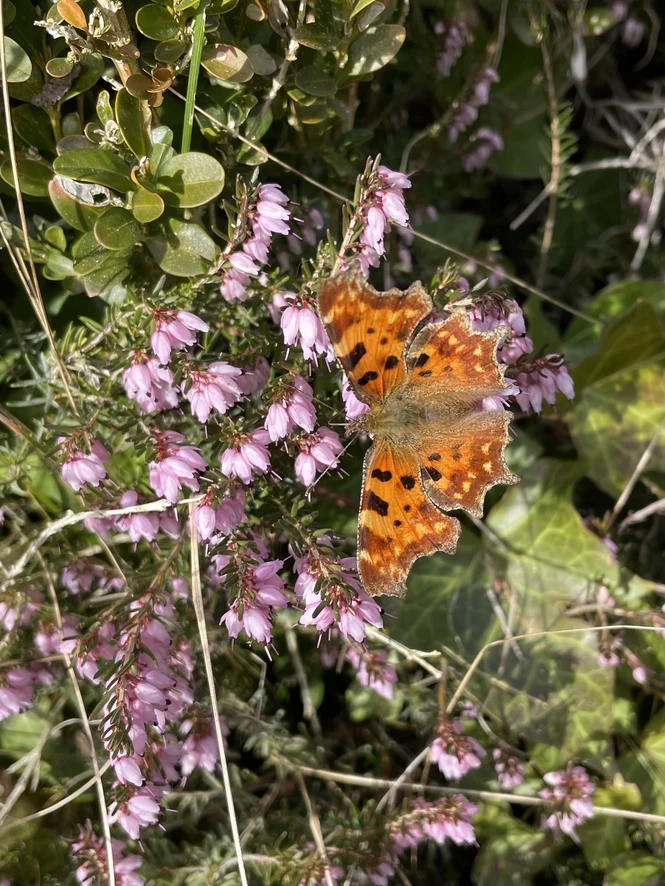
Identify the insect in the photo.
Polygonia c-album
